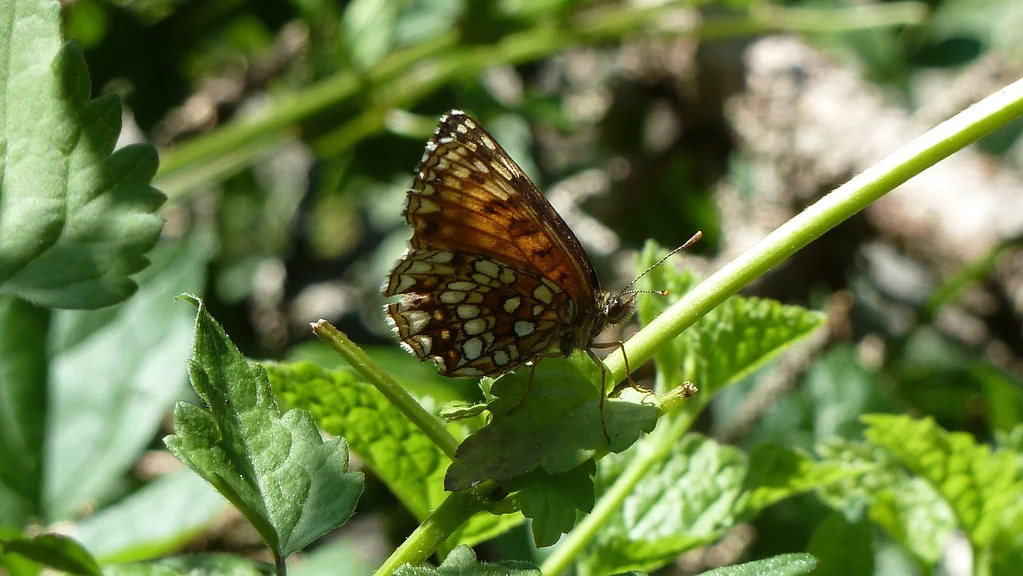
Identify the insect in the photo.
Melitaea diamina
